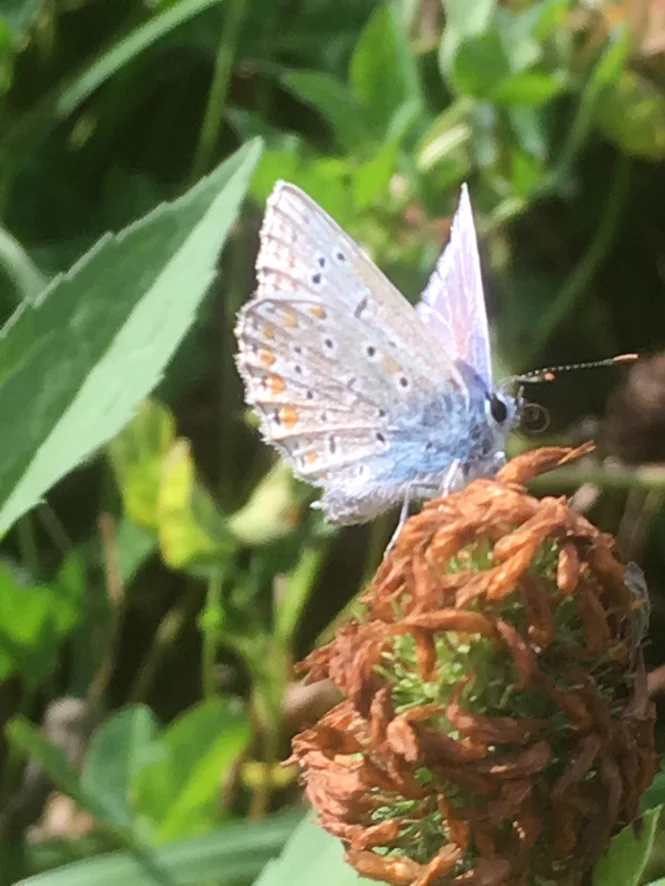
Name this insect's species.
Polyommatus icarus
